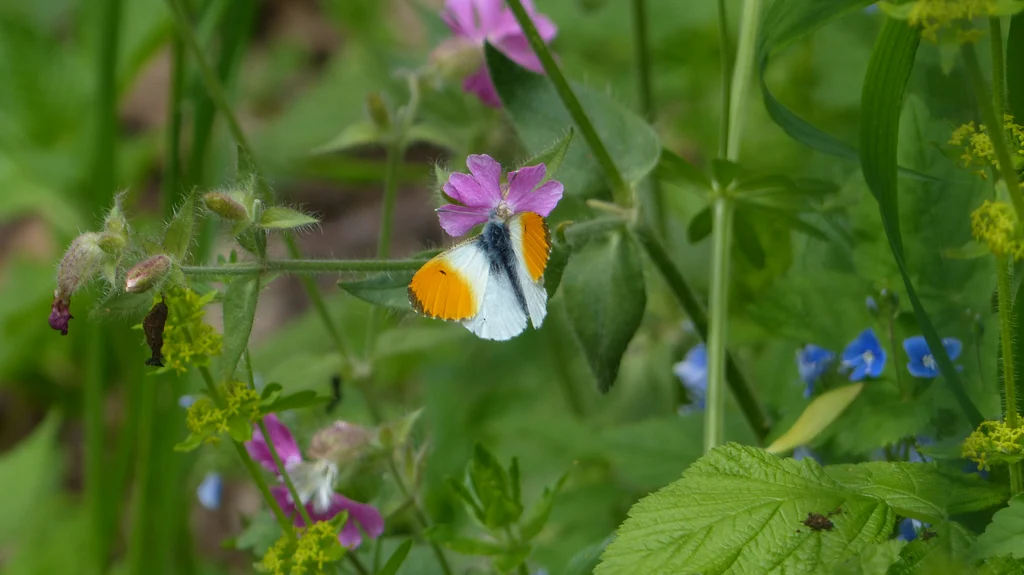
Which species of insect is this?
Anthocharis cardamines
